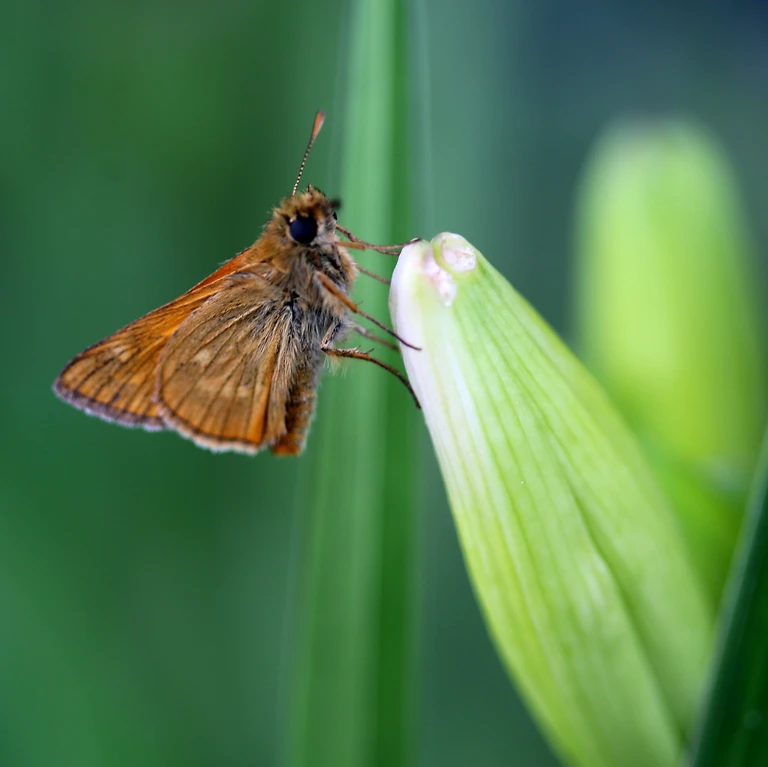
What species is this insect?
Ochlodes sylvanus (also Ochlodes venata)
